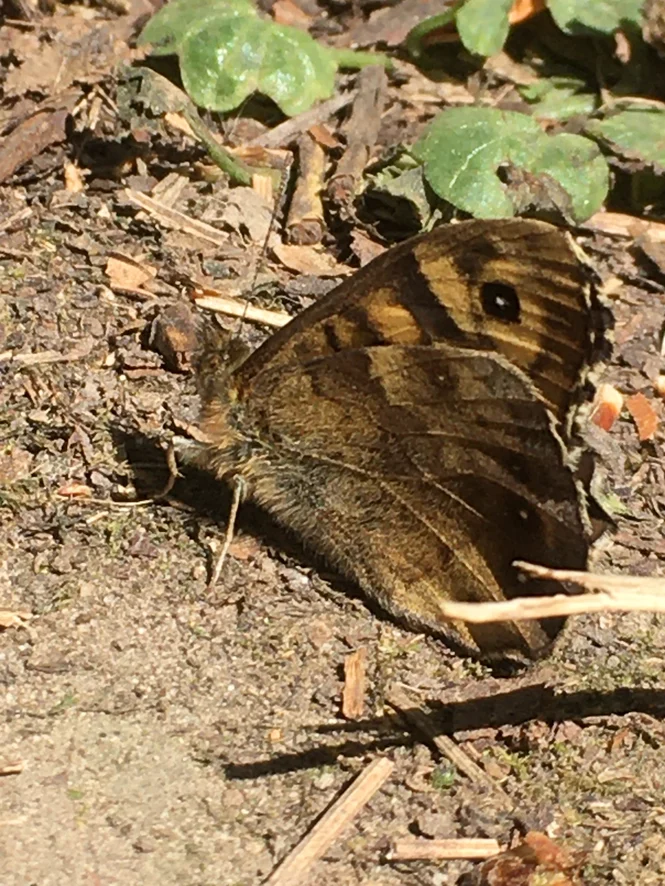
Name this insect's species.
Pararge aegeria
